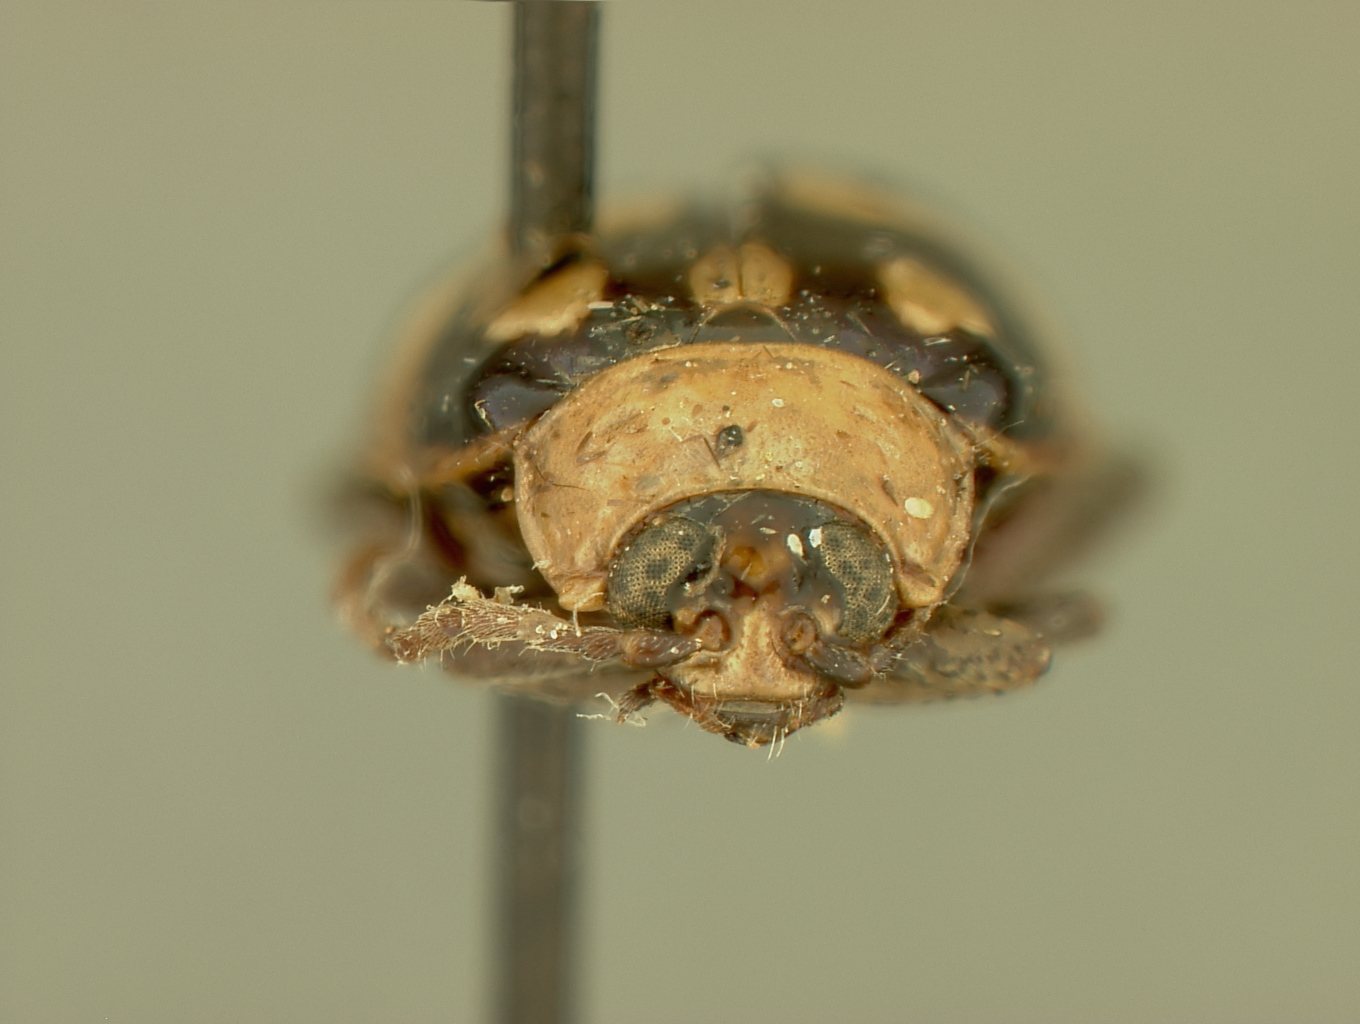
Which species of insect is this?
Phenrica inclusa
